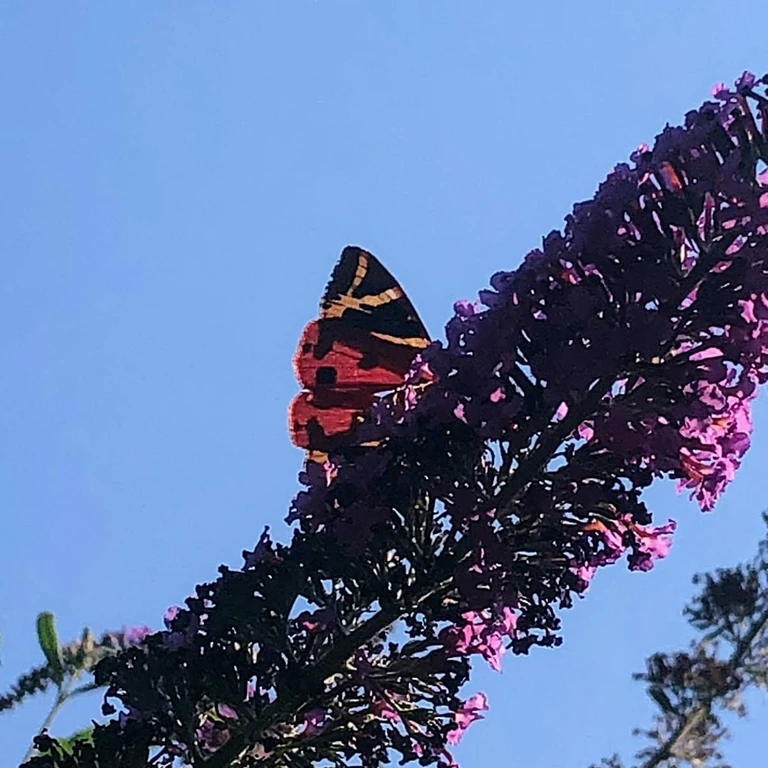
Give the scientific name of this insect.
Euplagia quadripunctaria
